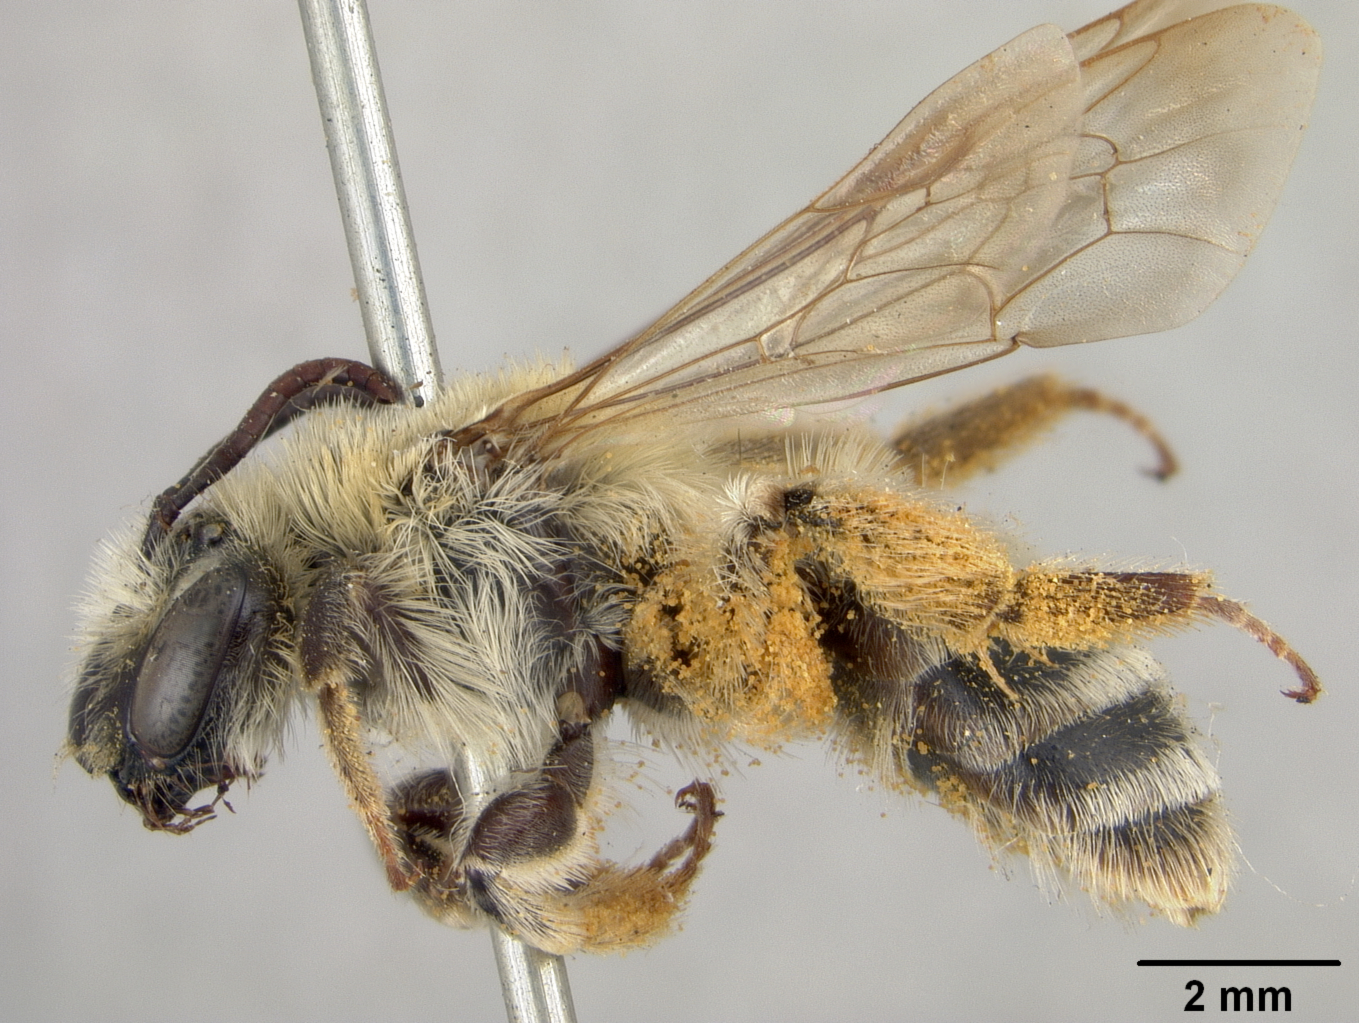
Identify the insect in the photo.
Andrena mentzeliae
